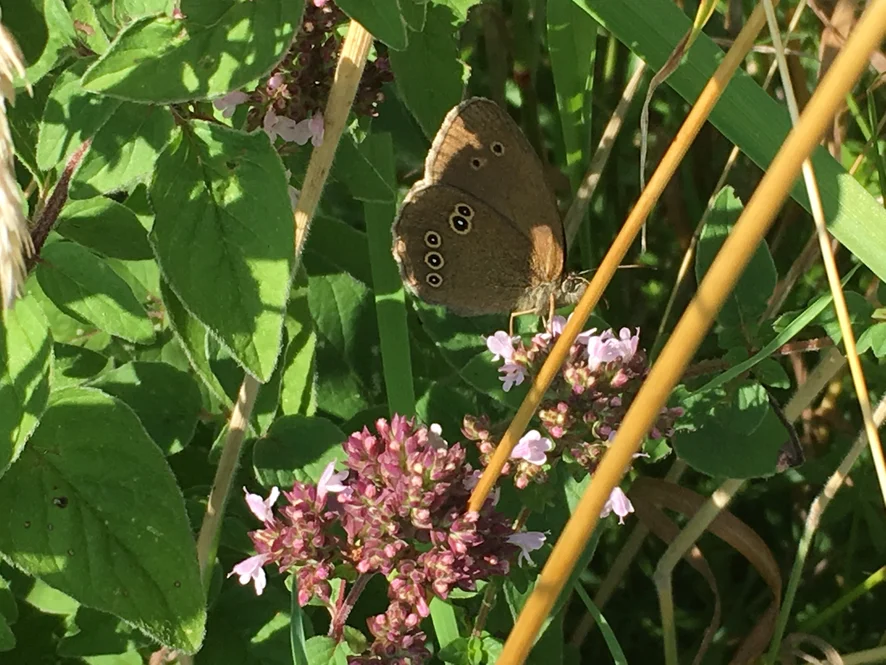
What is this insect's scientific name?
Aphantopus hyperantus
